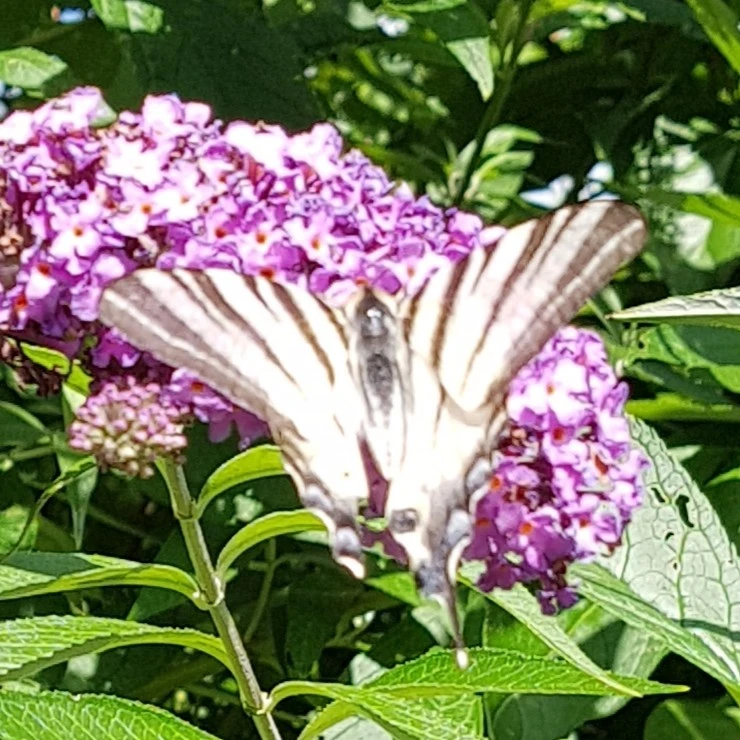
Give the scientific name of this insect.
Iphiclides podalirius
